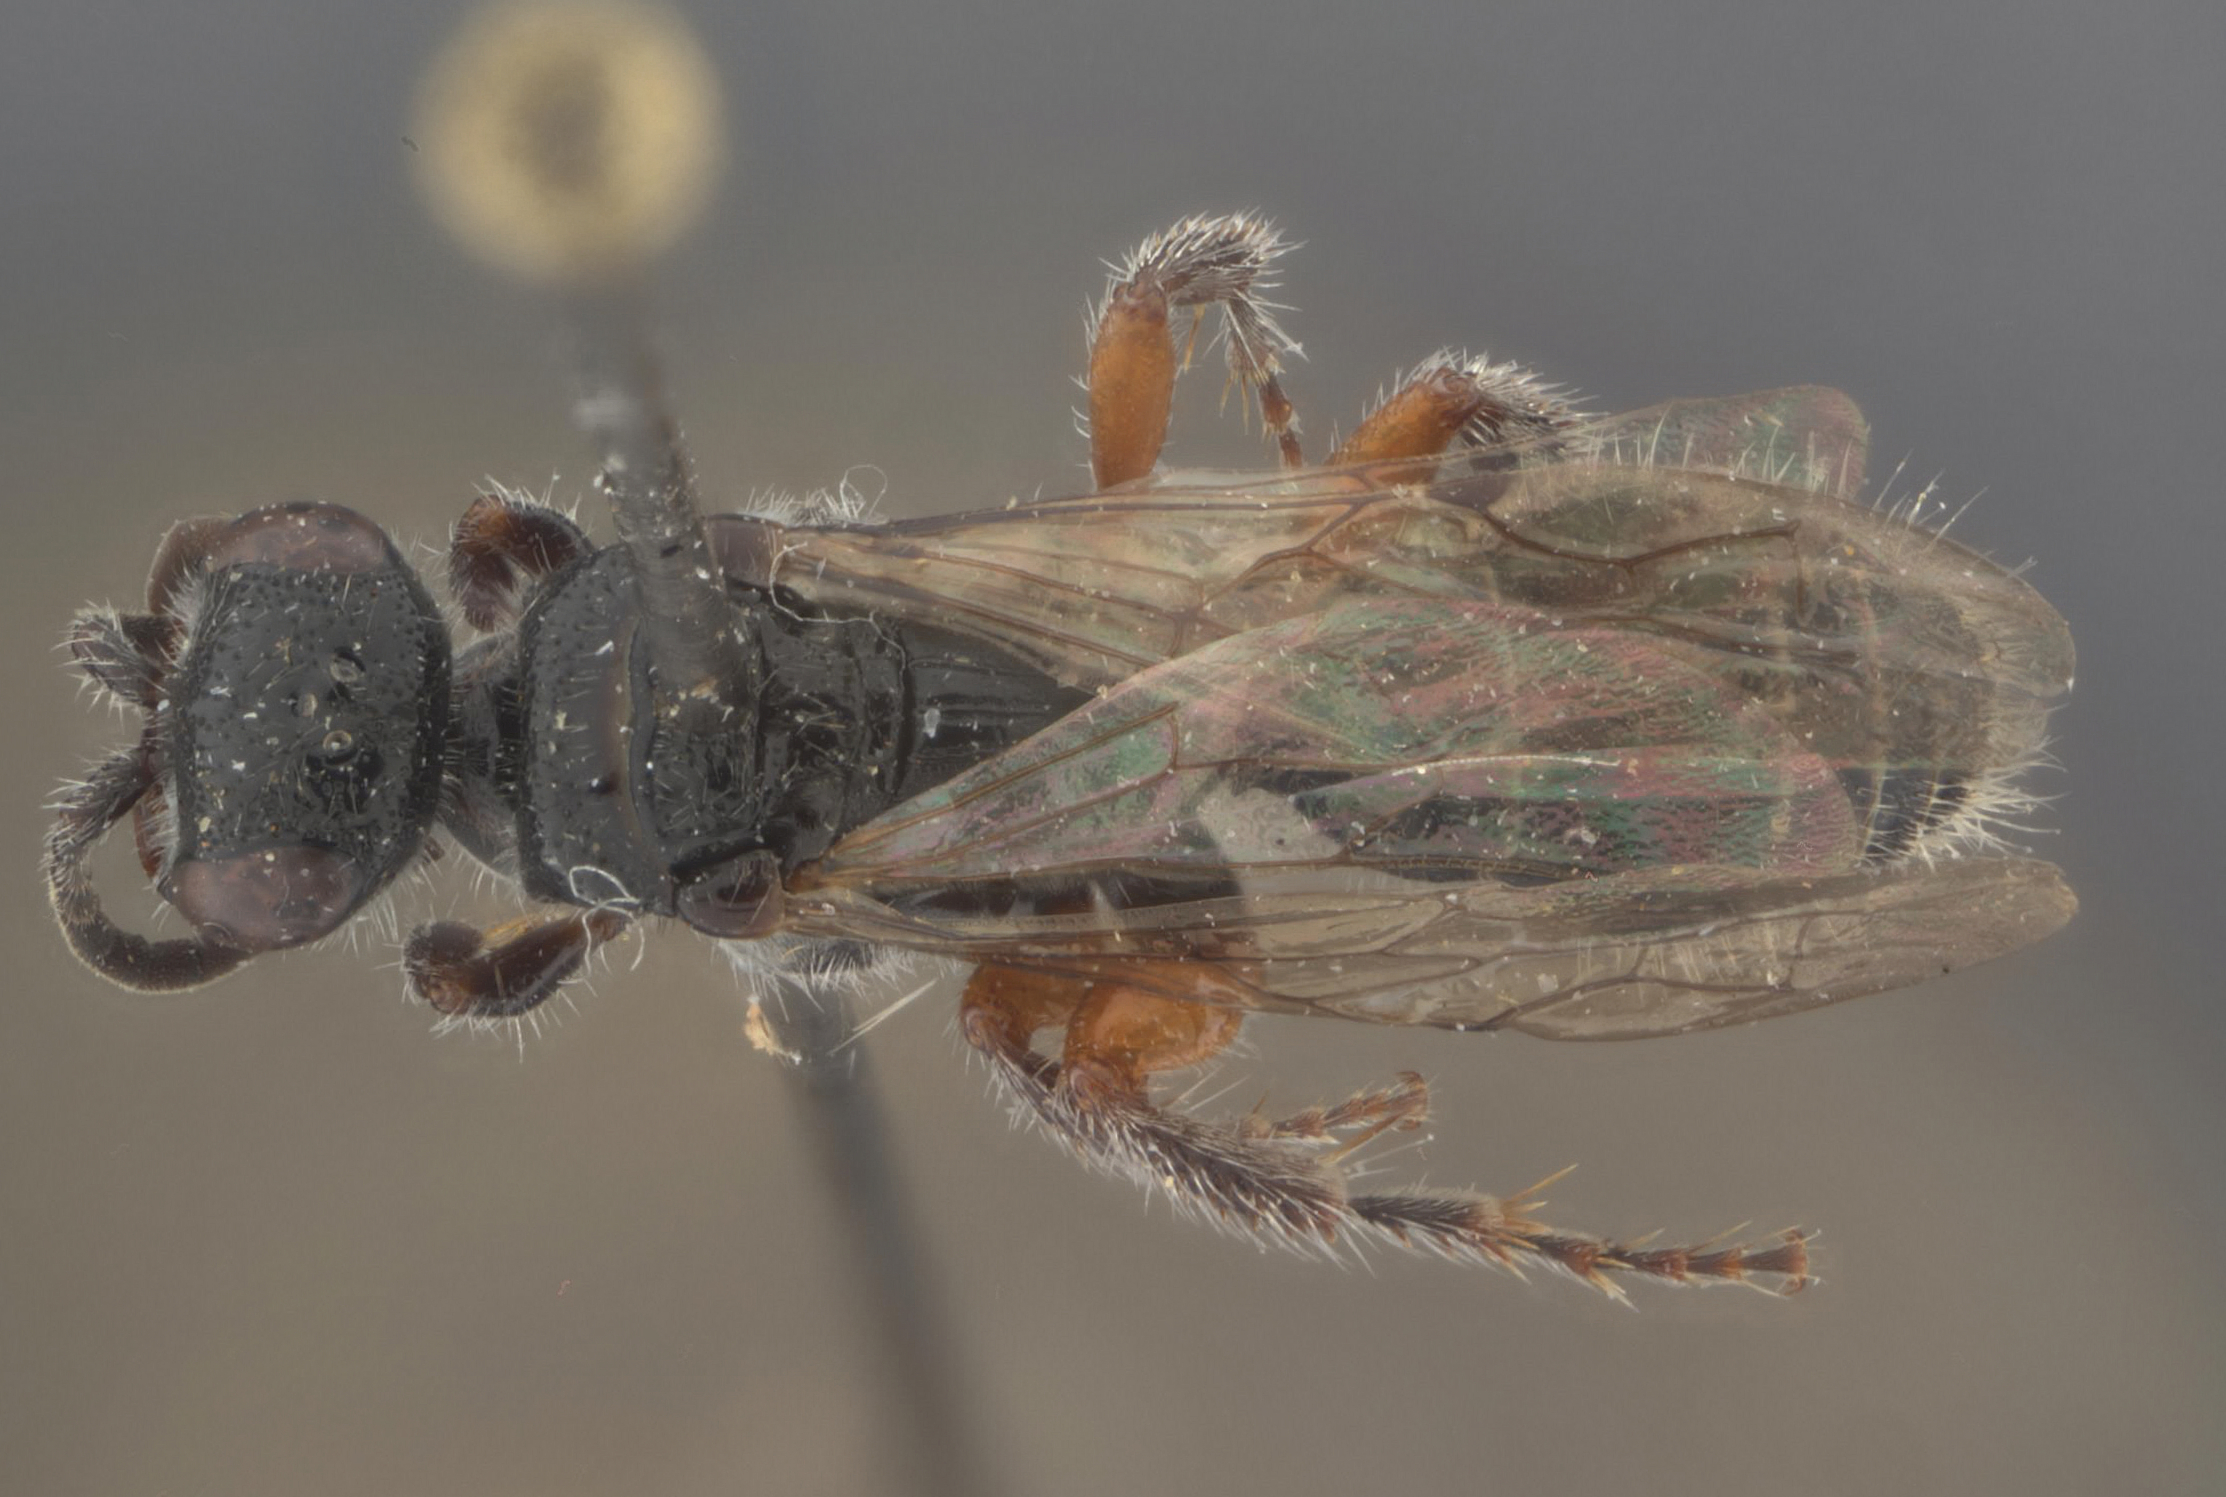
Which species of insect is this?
Tiphia fennahi
